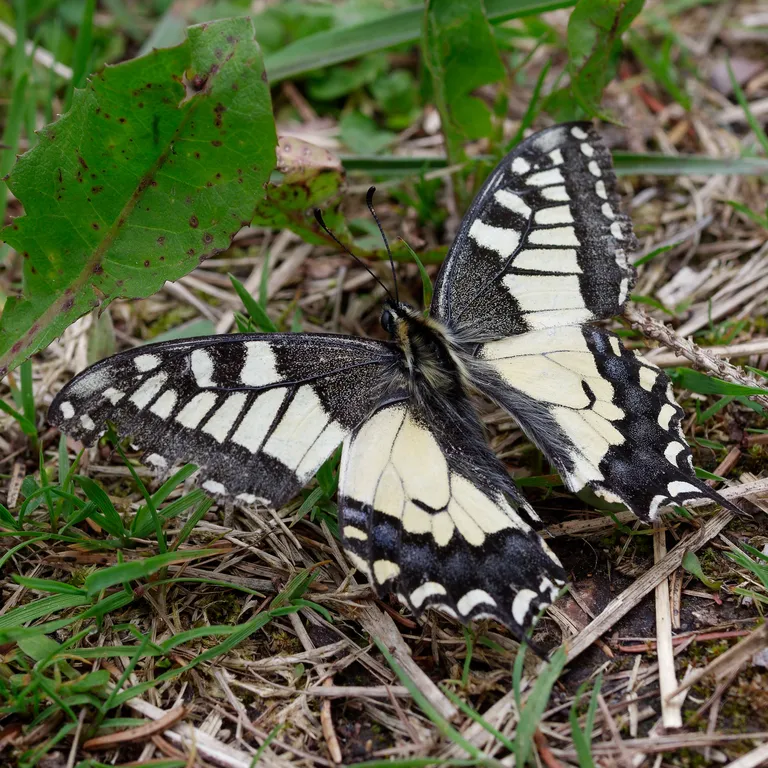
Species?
Papilio machaon
